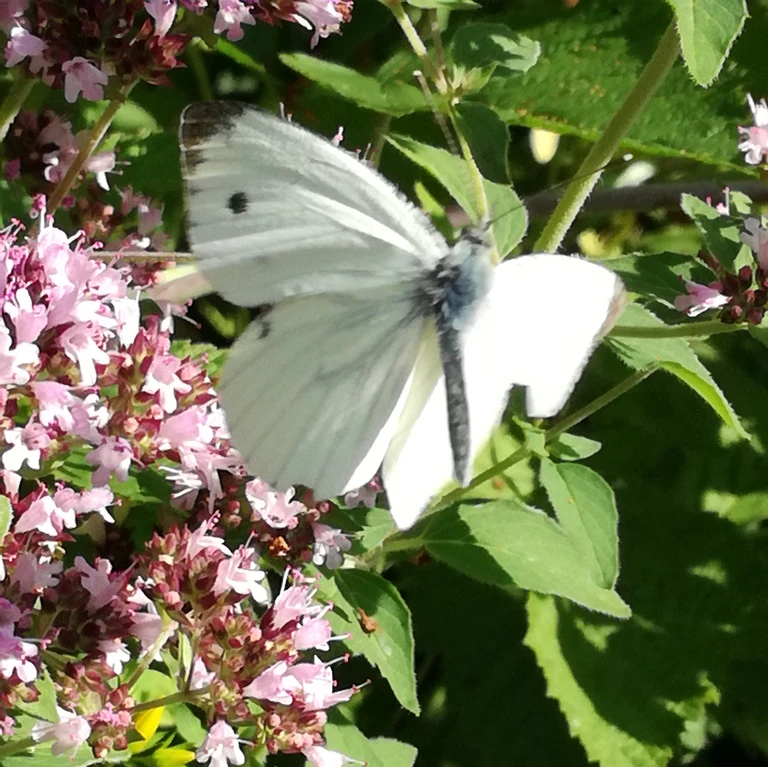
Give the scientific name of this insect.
Pieris napi
